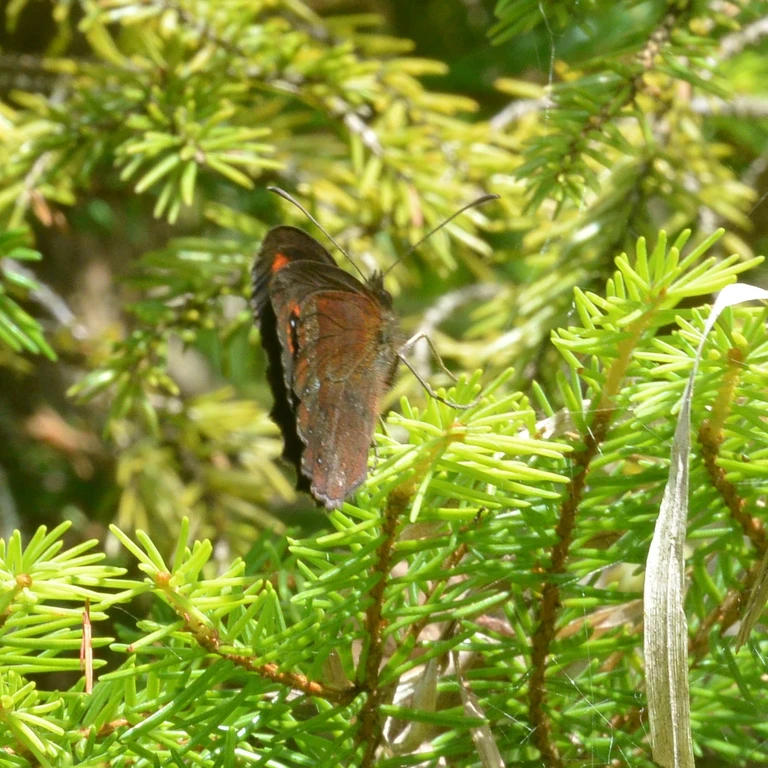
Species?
Erebia aethiops
